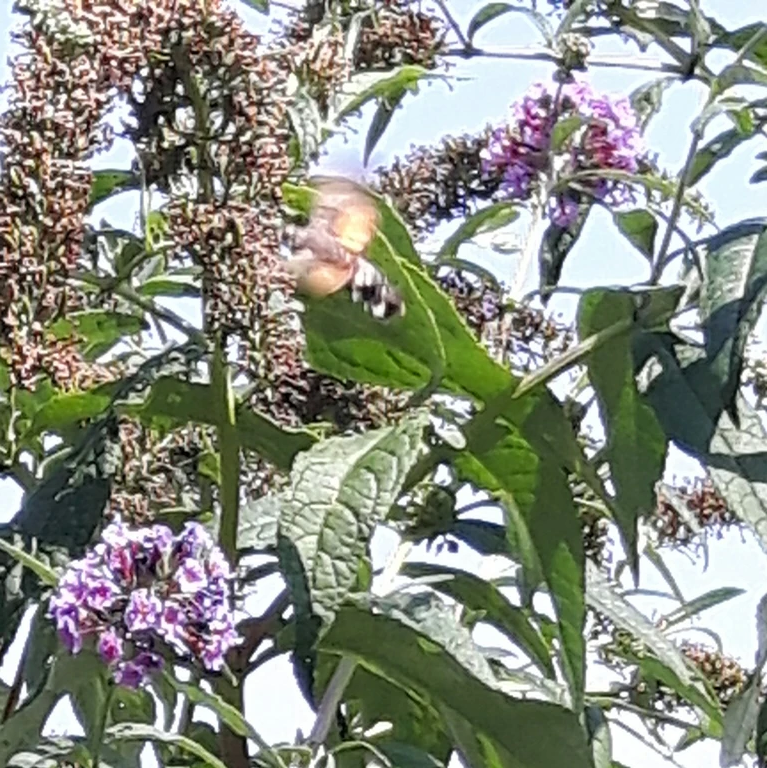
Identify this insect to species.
Macroglossum stellatarum
